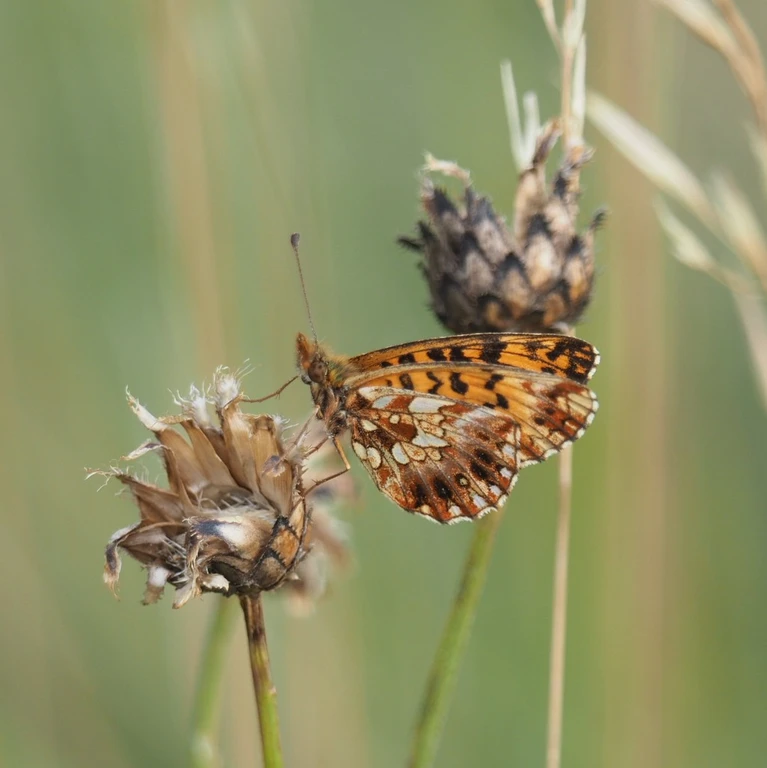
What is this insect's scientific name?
Boloria dia
